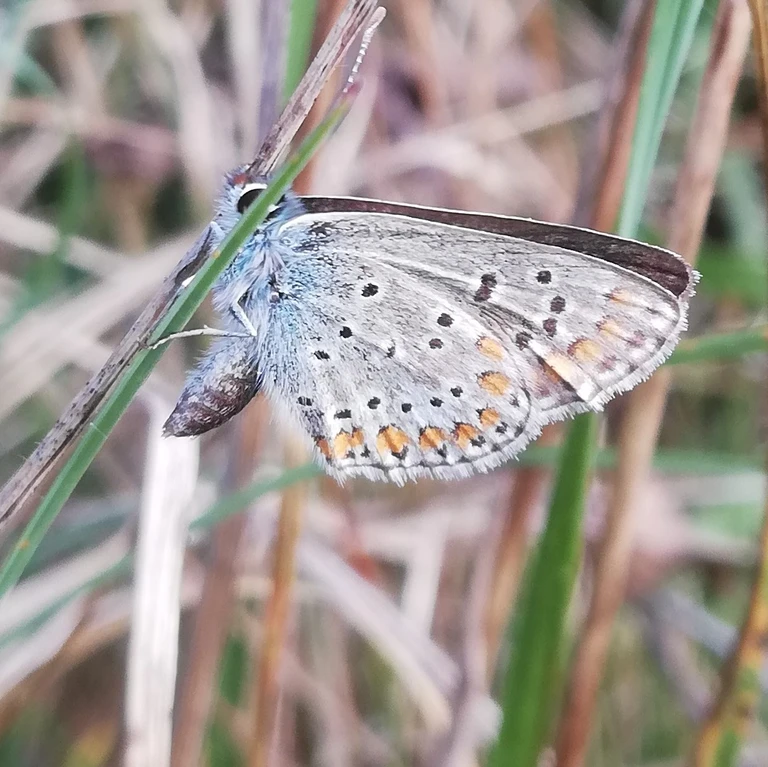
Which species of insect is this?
Aricia agestis/artaxerxes
